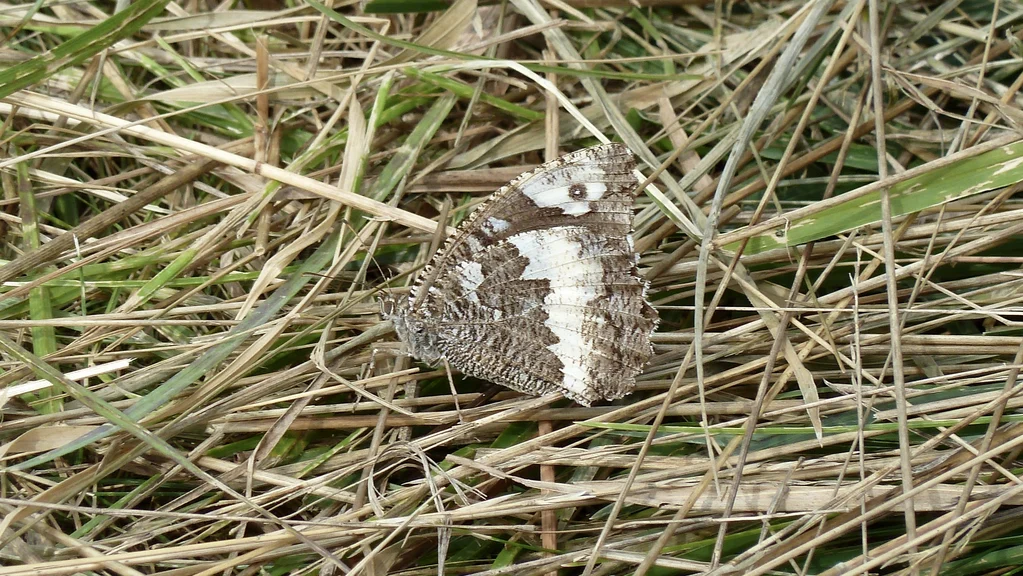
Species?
Brintesia circe
